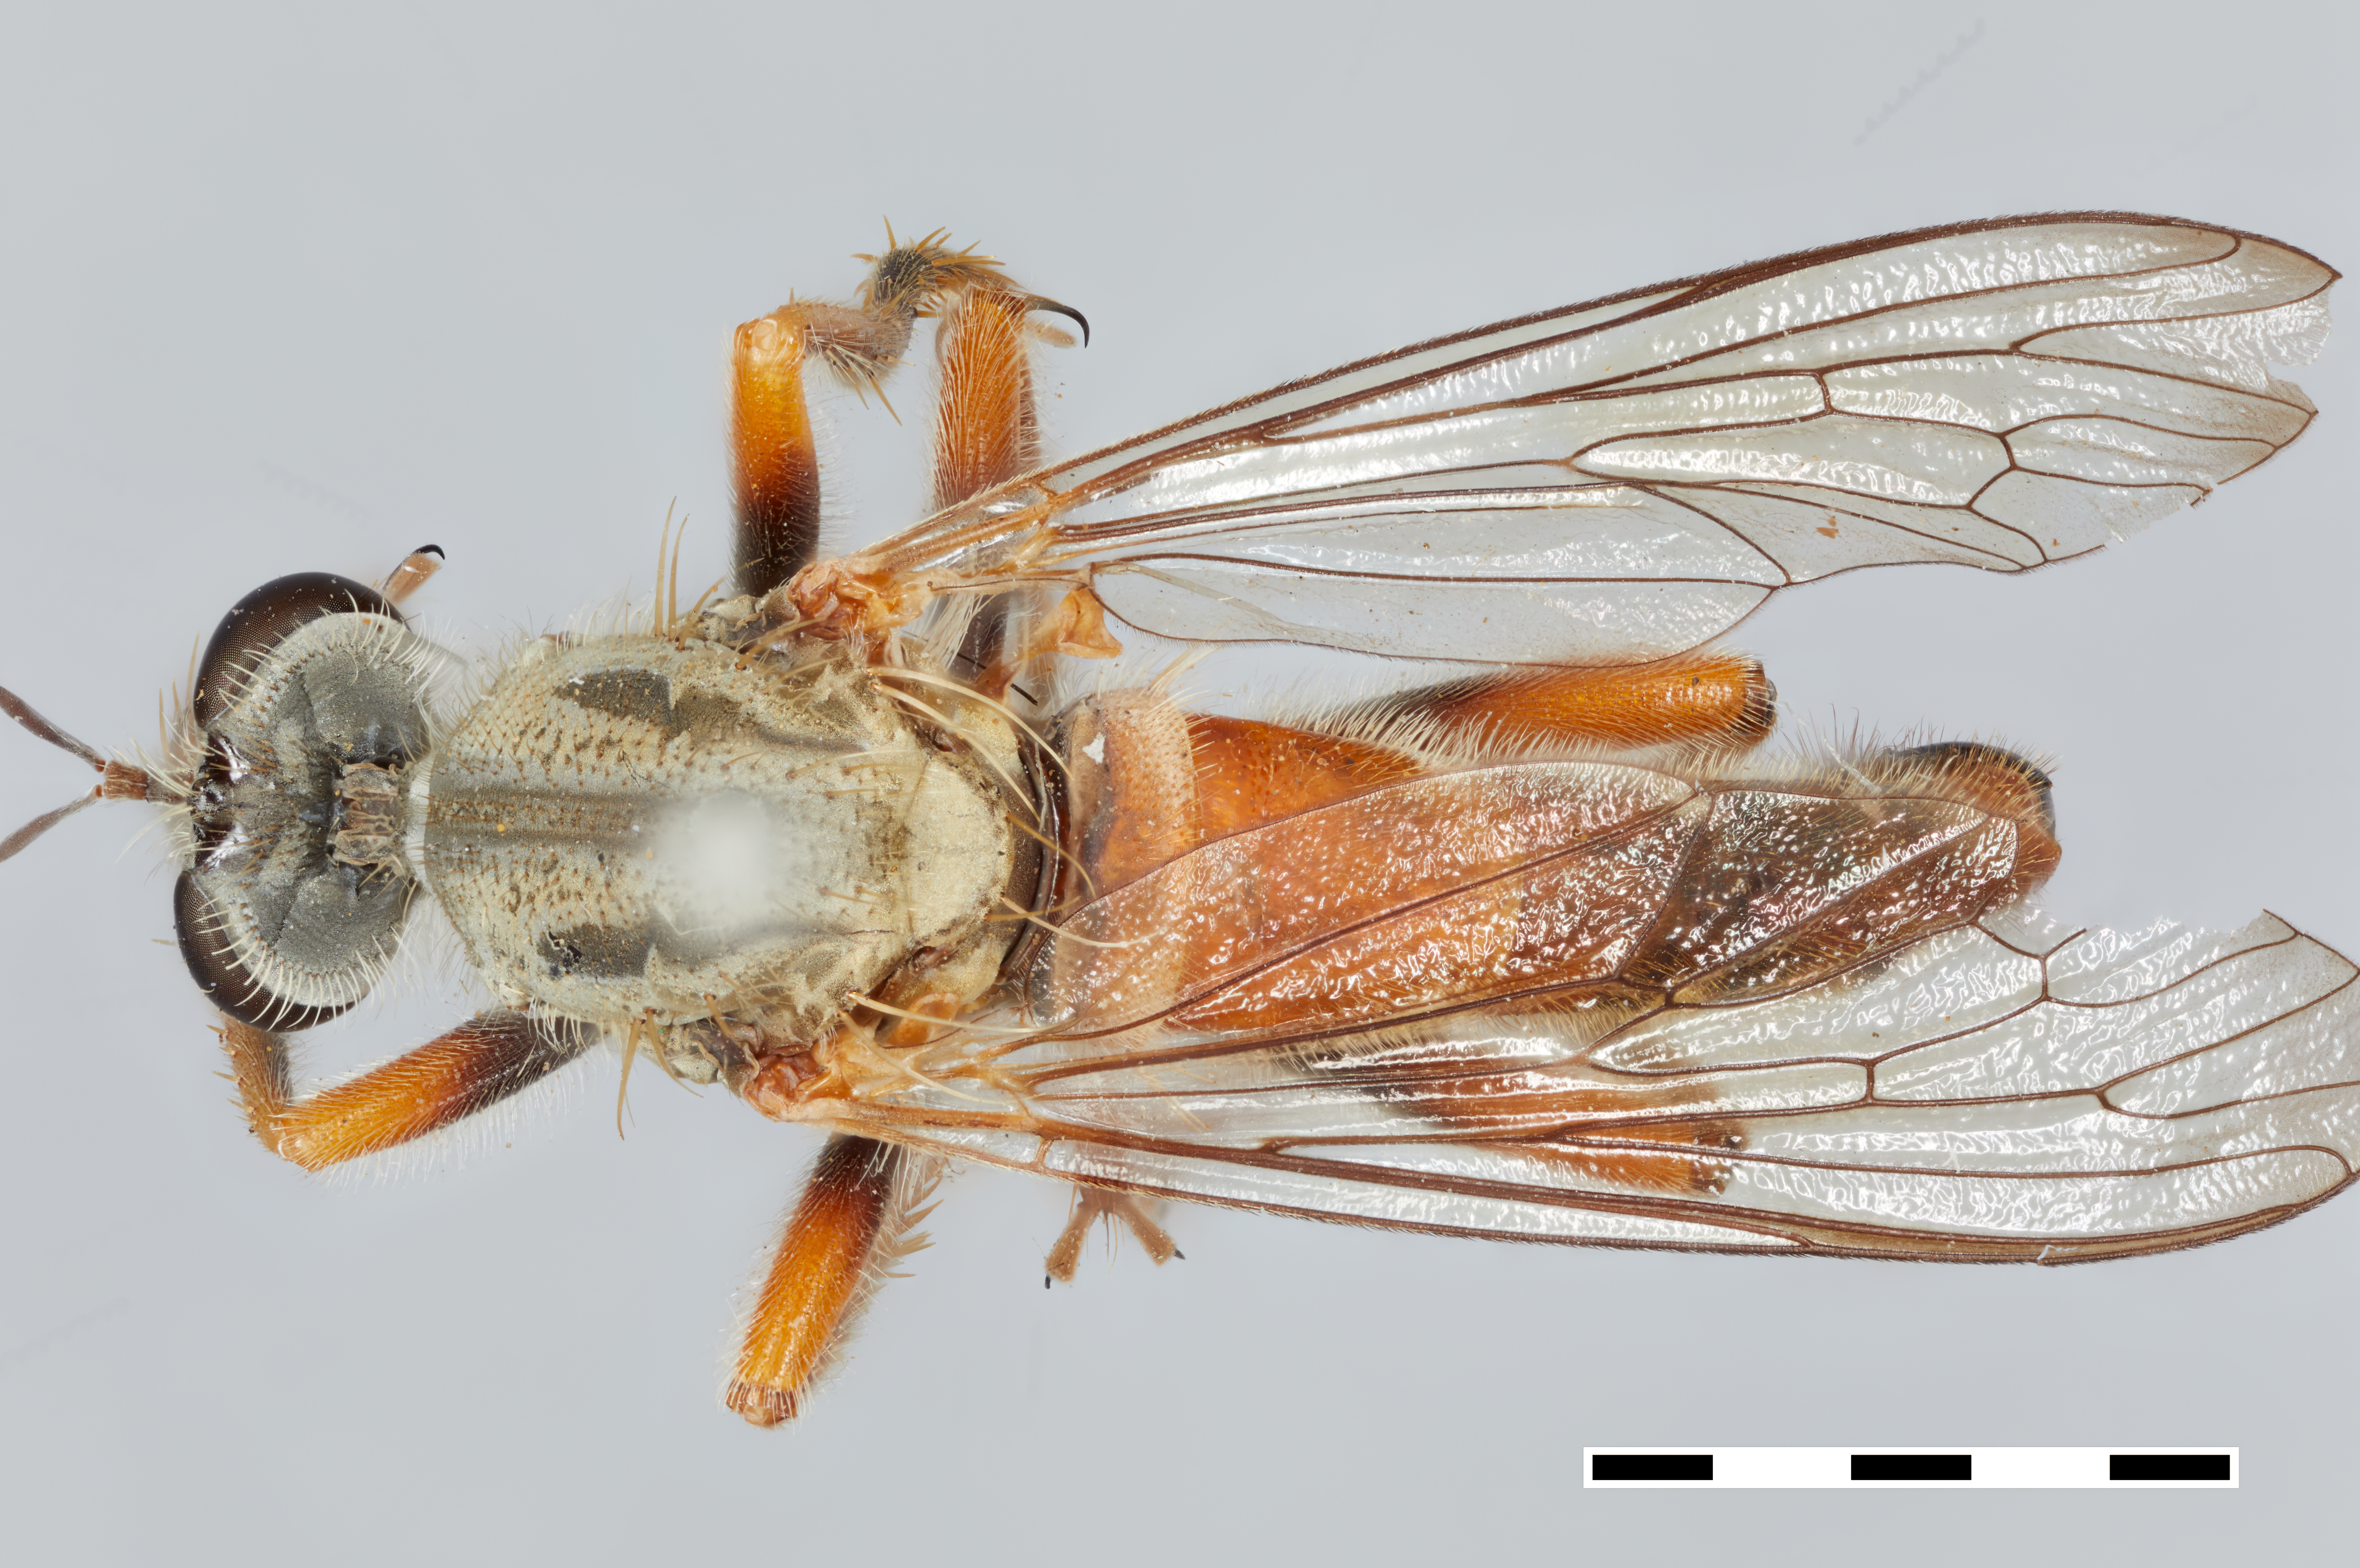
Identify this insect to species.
Saropogon coquillettii
